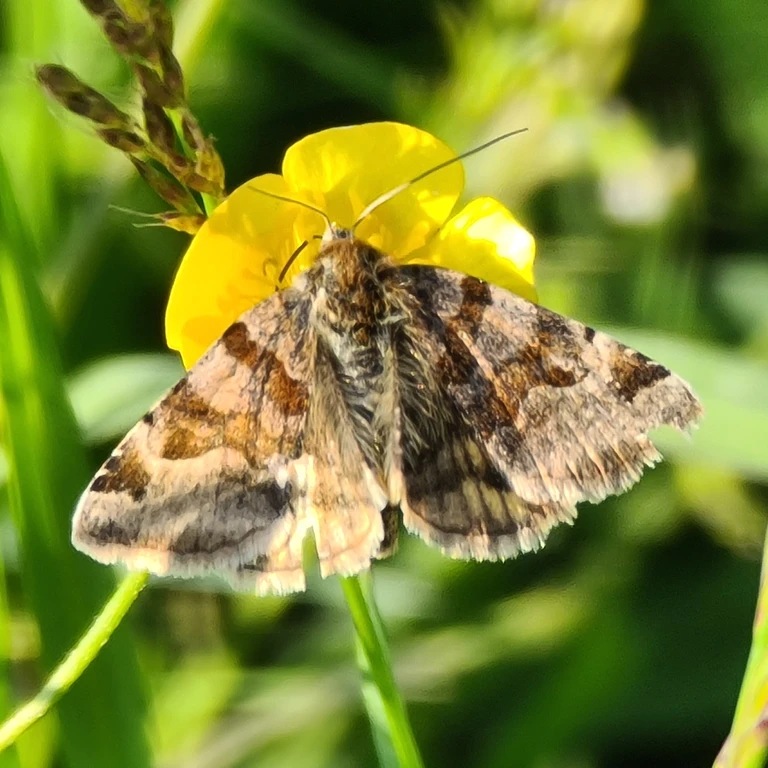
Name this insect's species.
Euclidia glyphica
